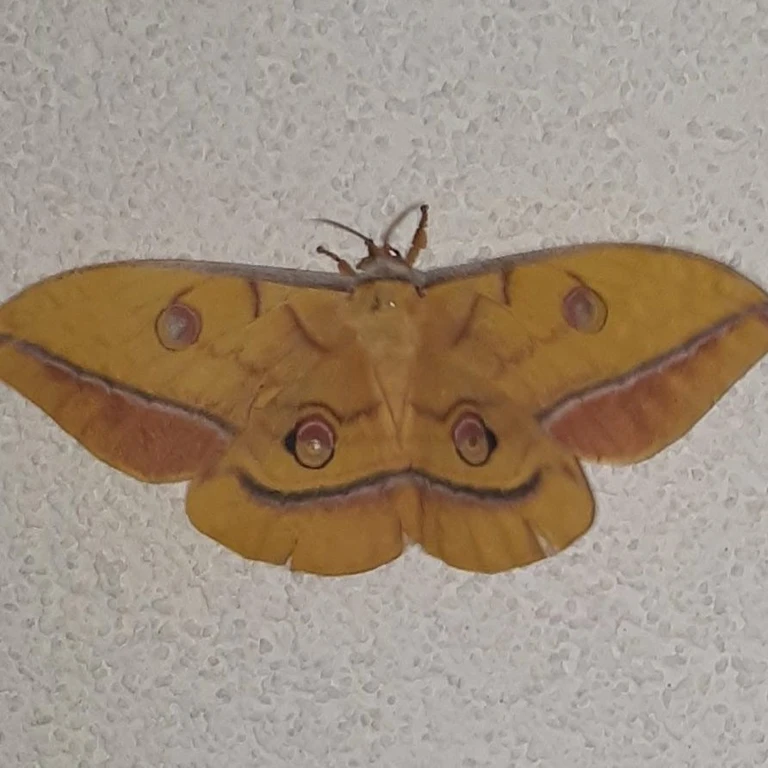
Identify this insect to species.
Antheraea yamamai
